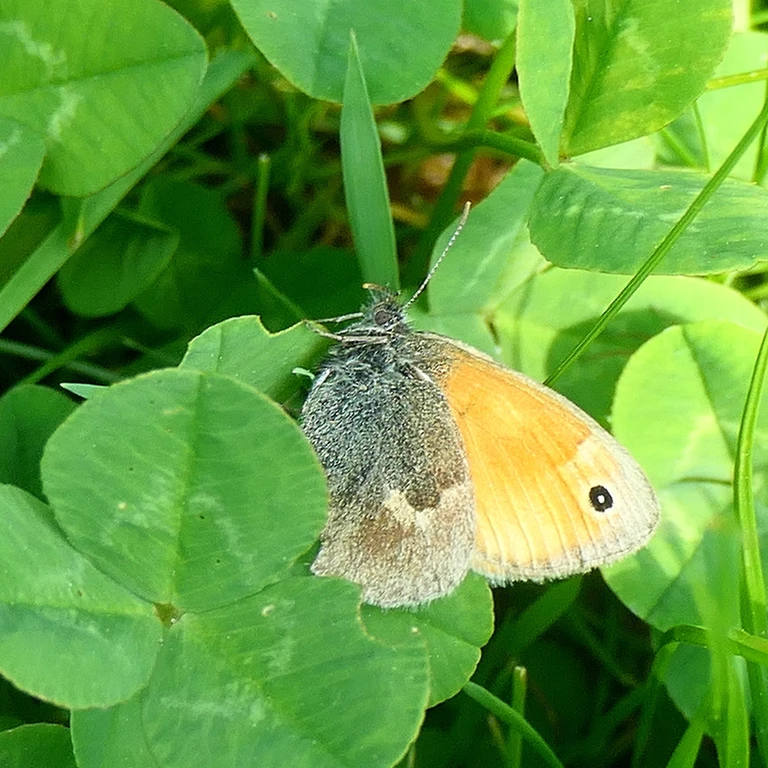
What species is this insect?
Coenonympha pamphilus
